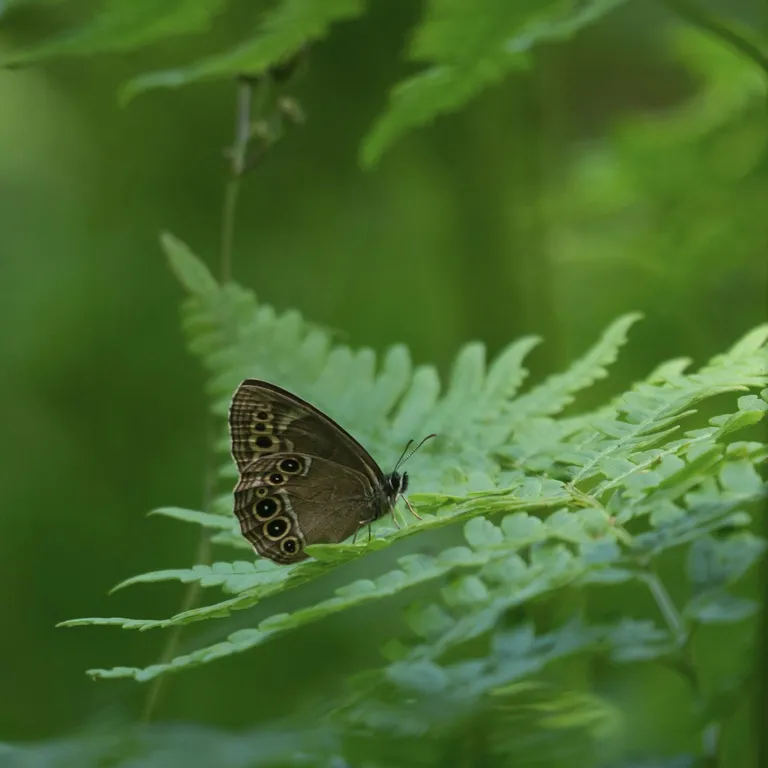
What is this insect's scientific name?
Lopinga achine (also Pararge achine)
